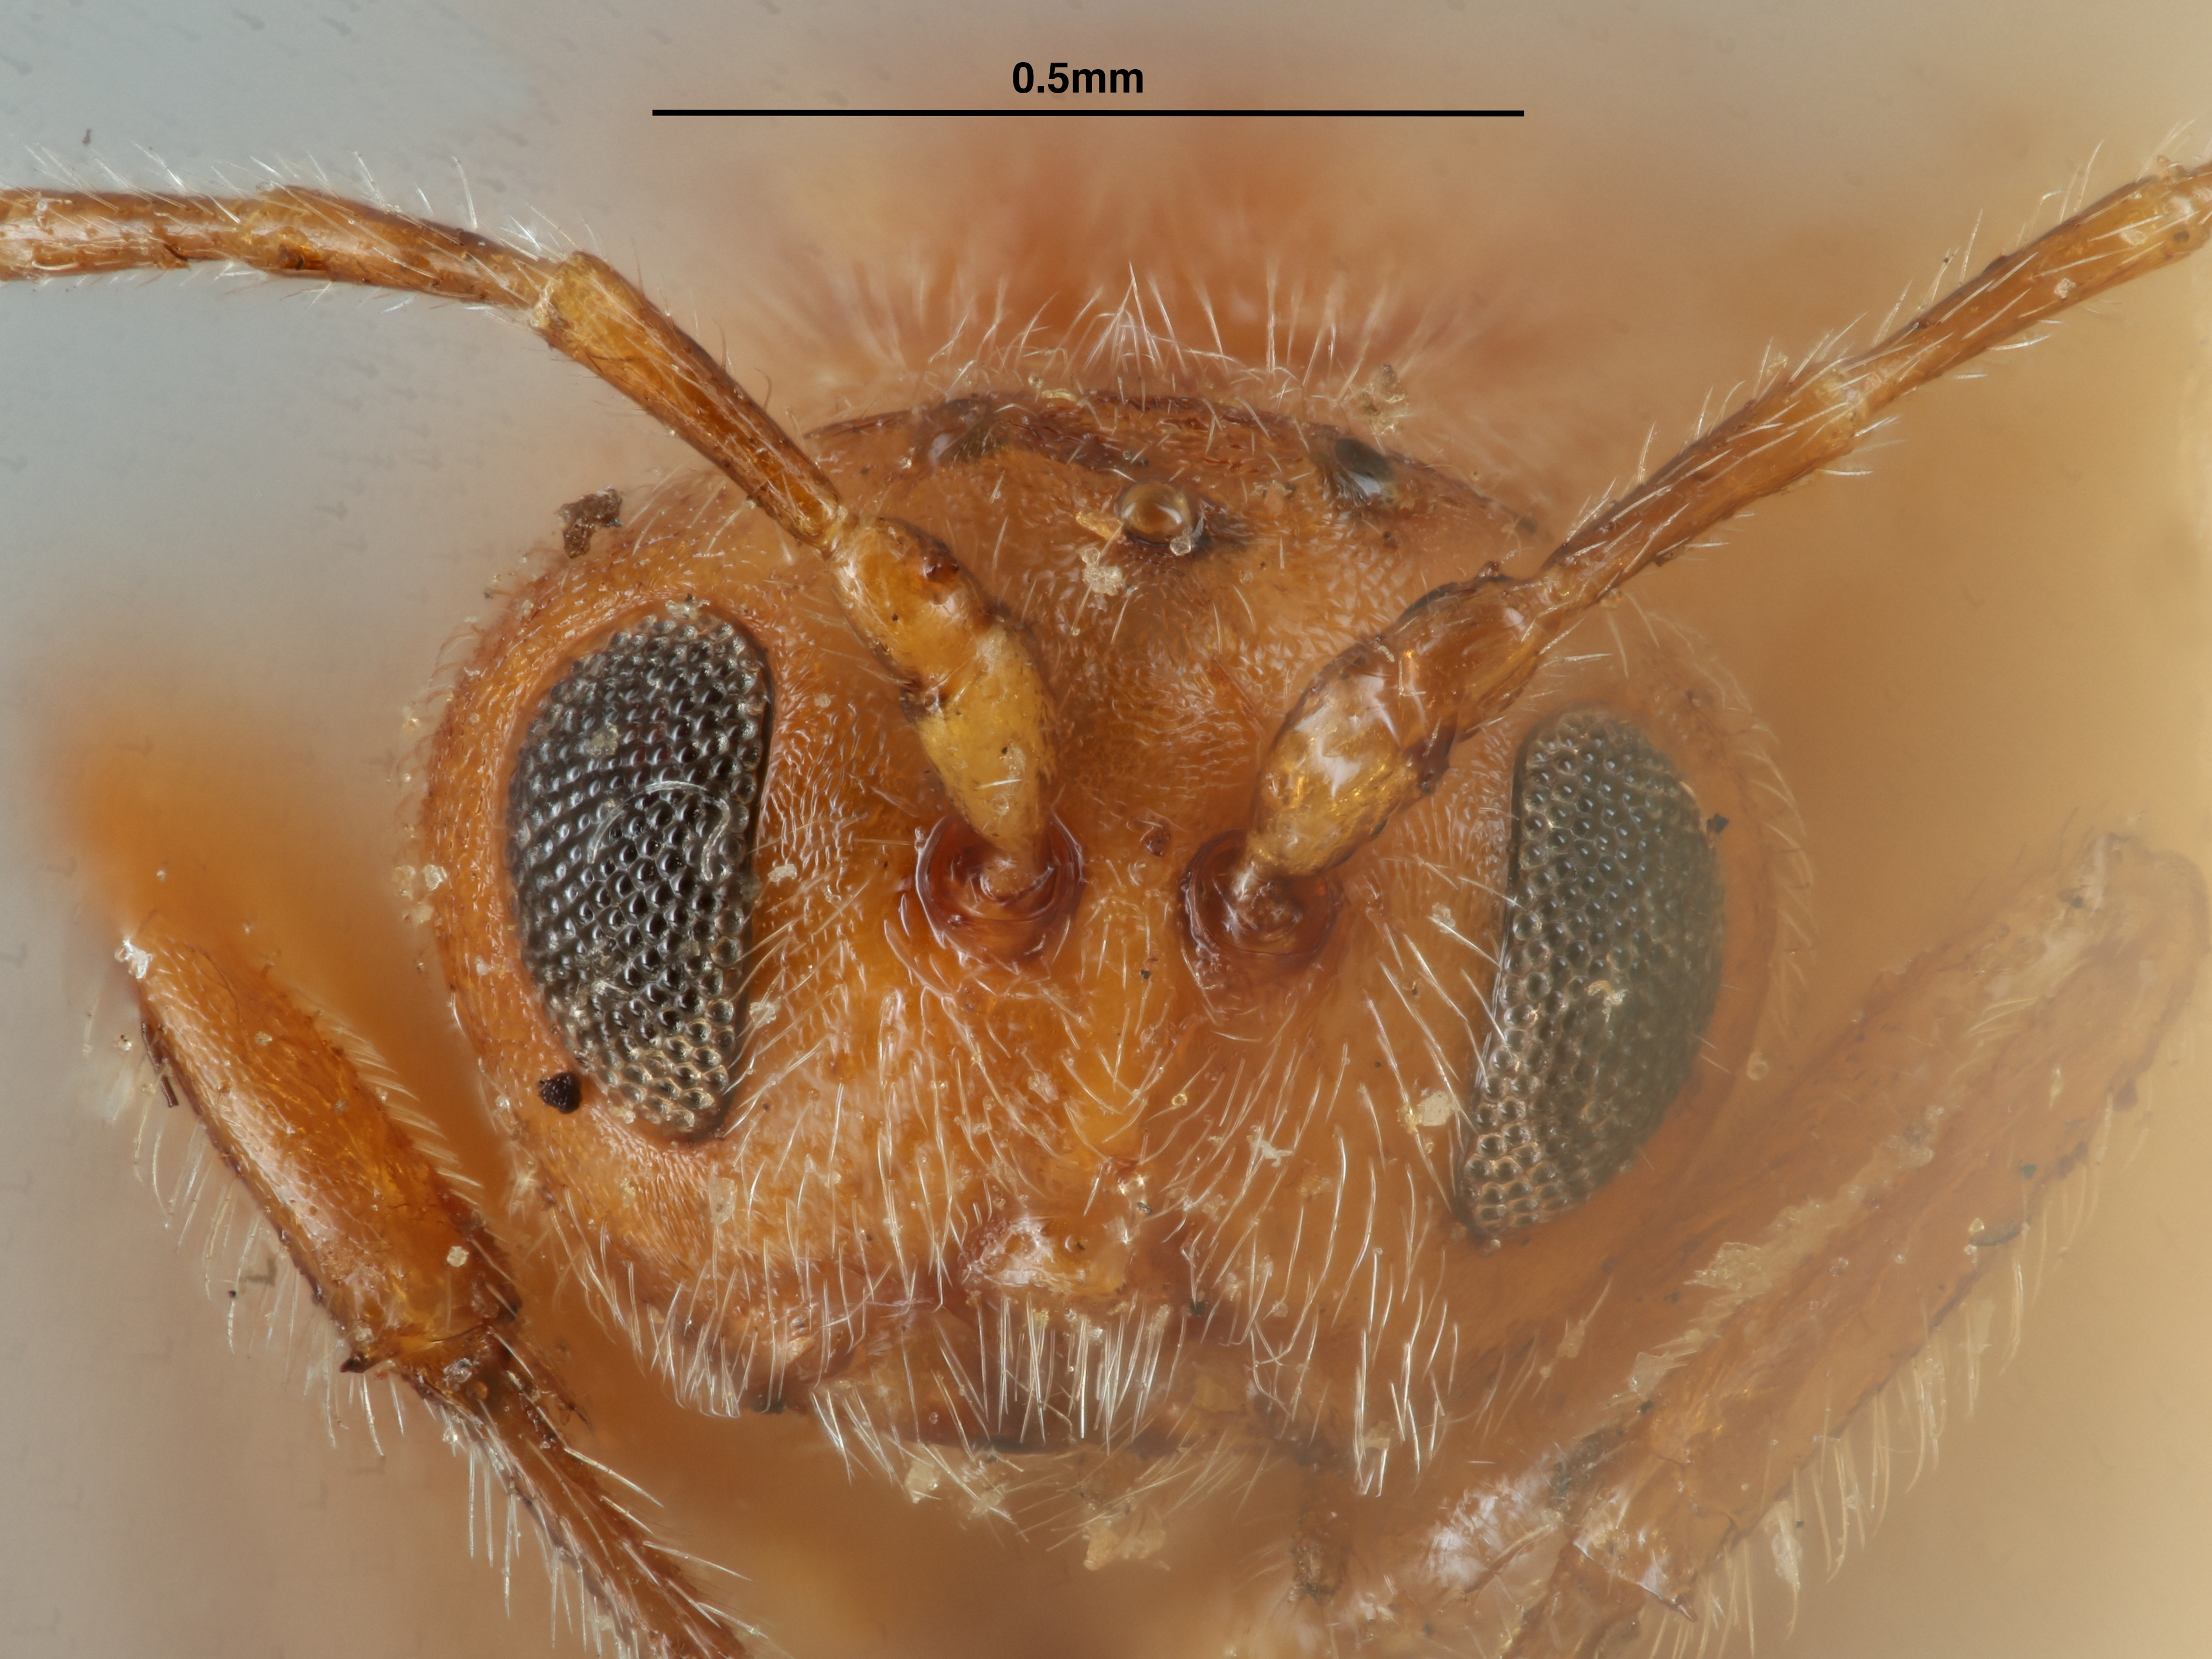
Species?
Disholcaspis pedunculoides
